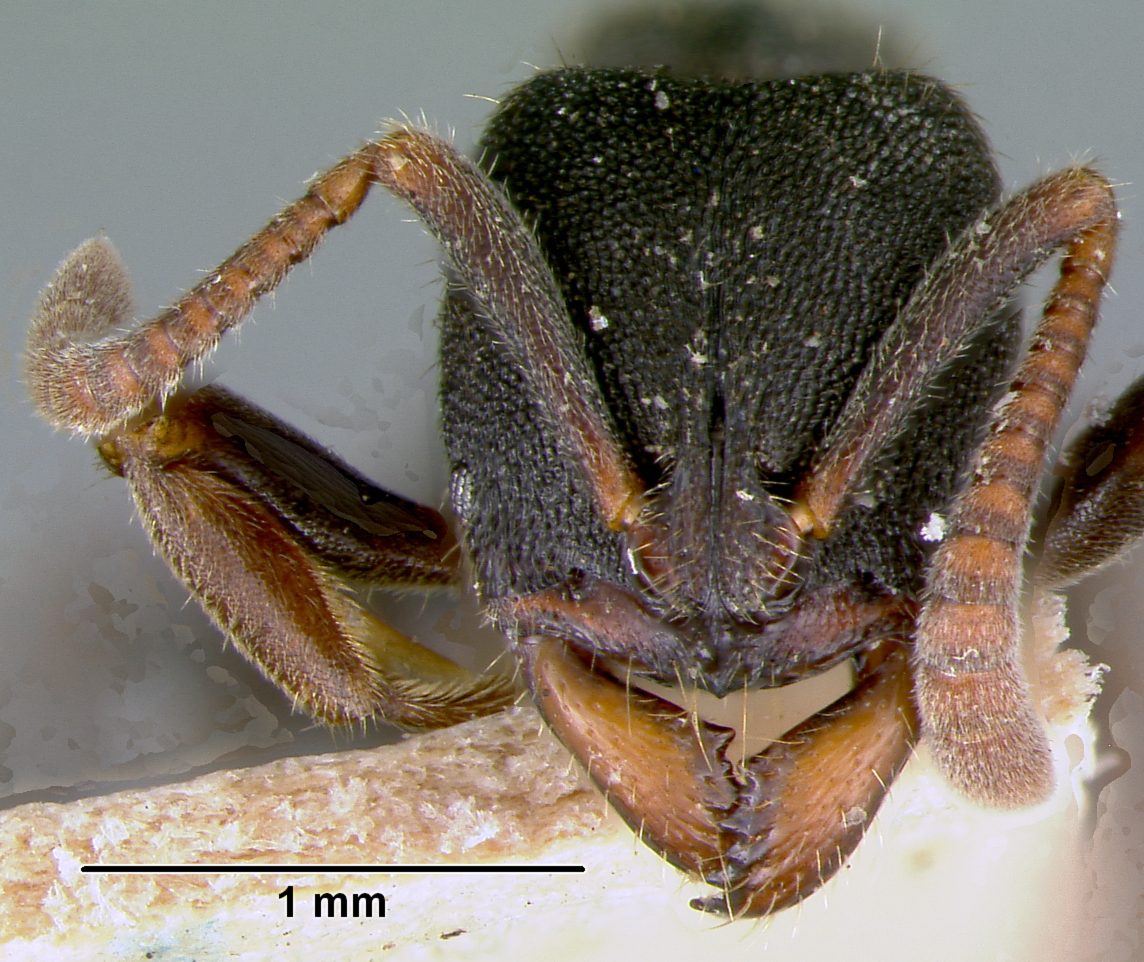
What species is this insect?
Ectomomyrmex exarata
